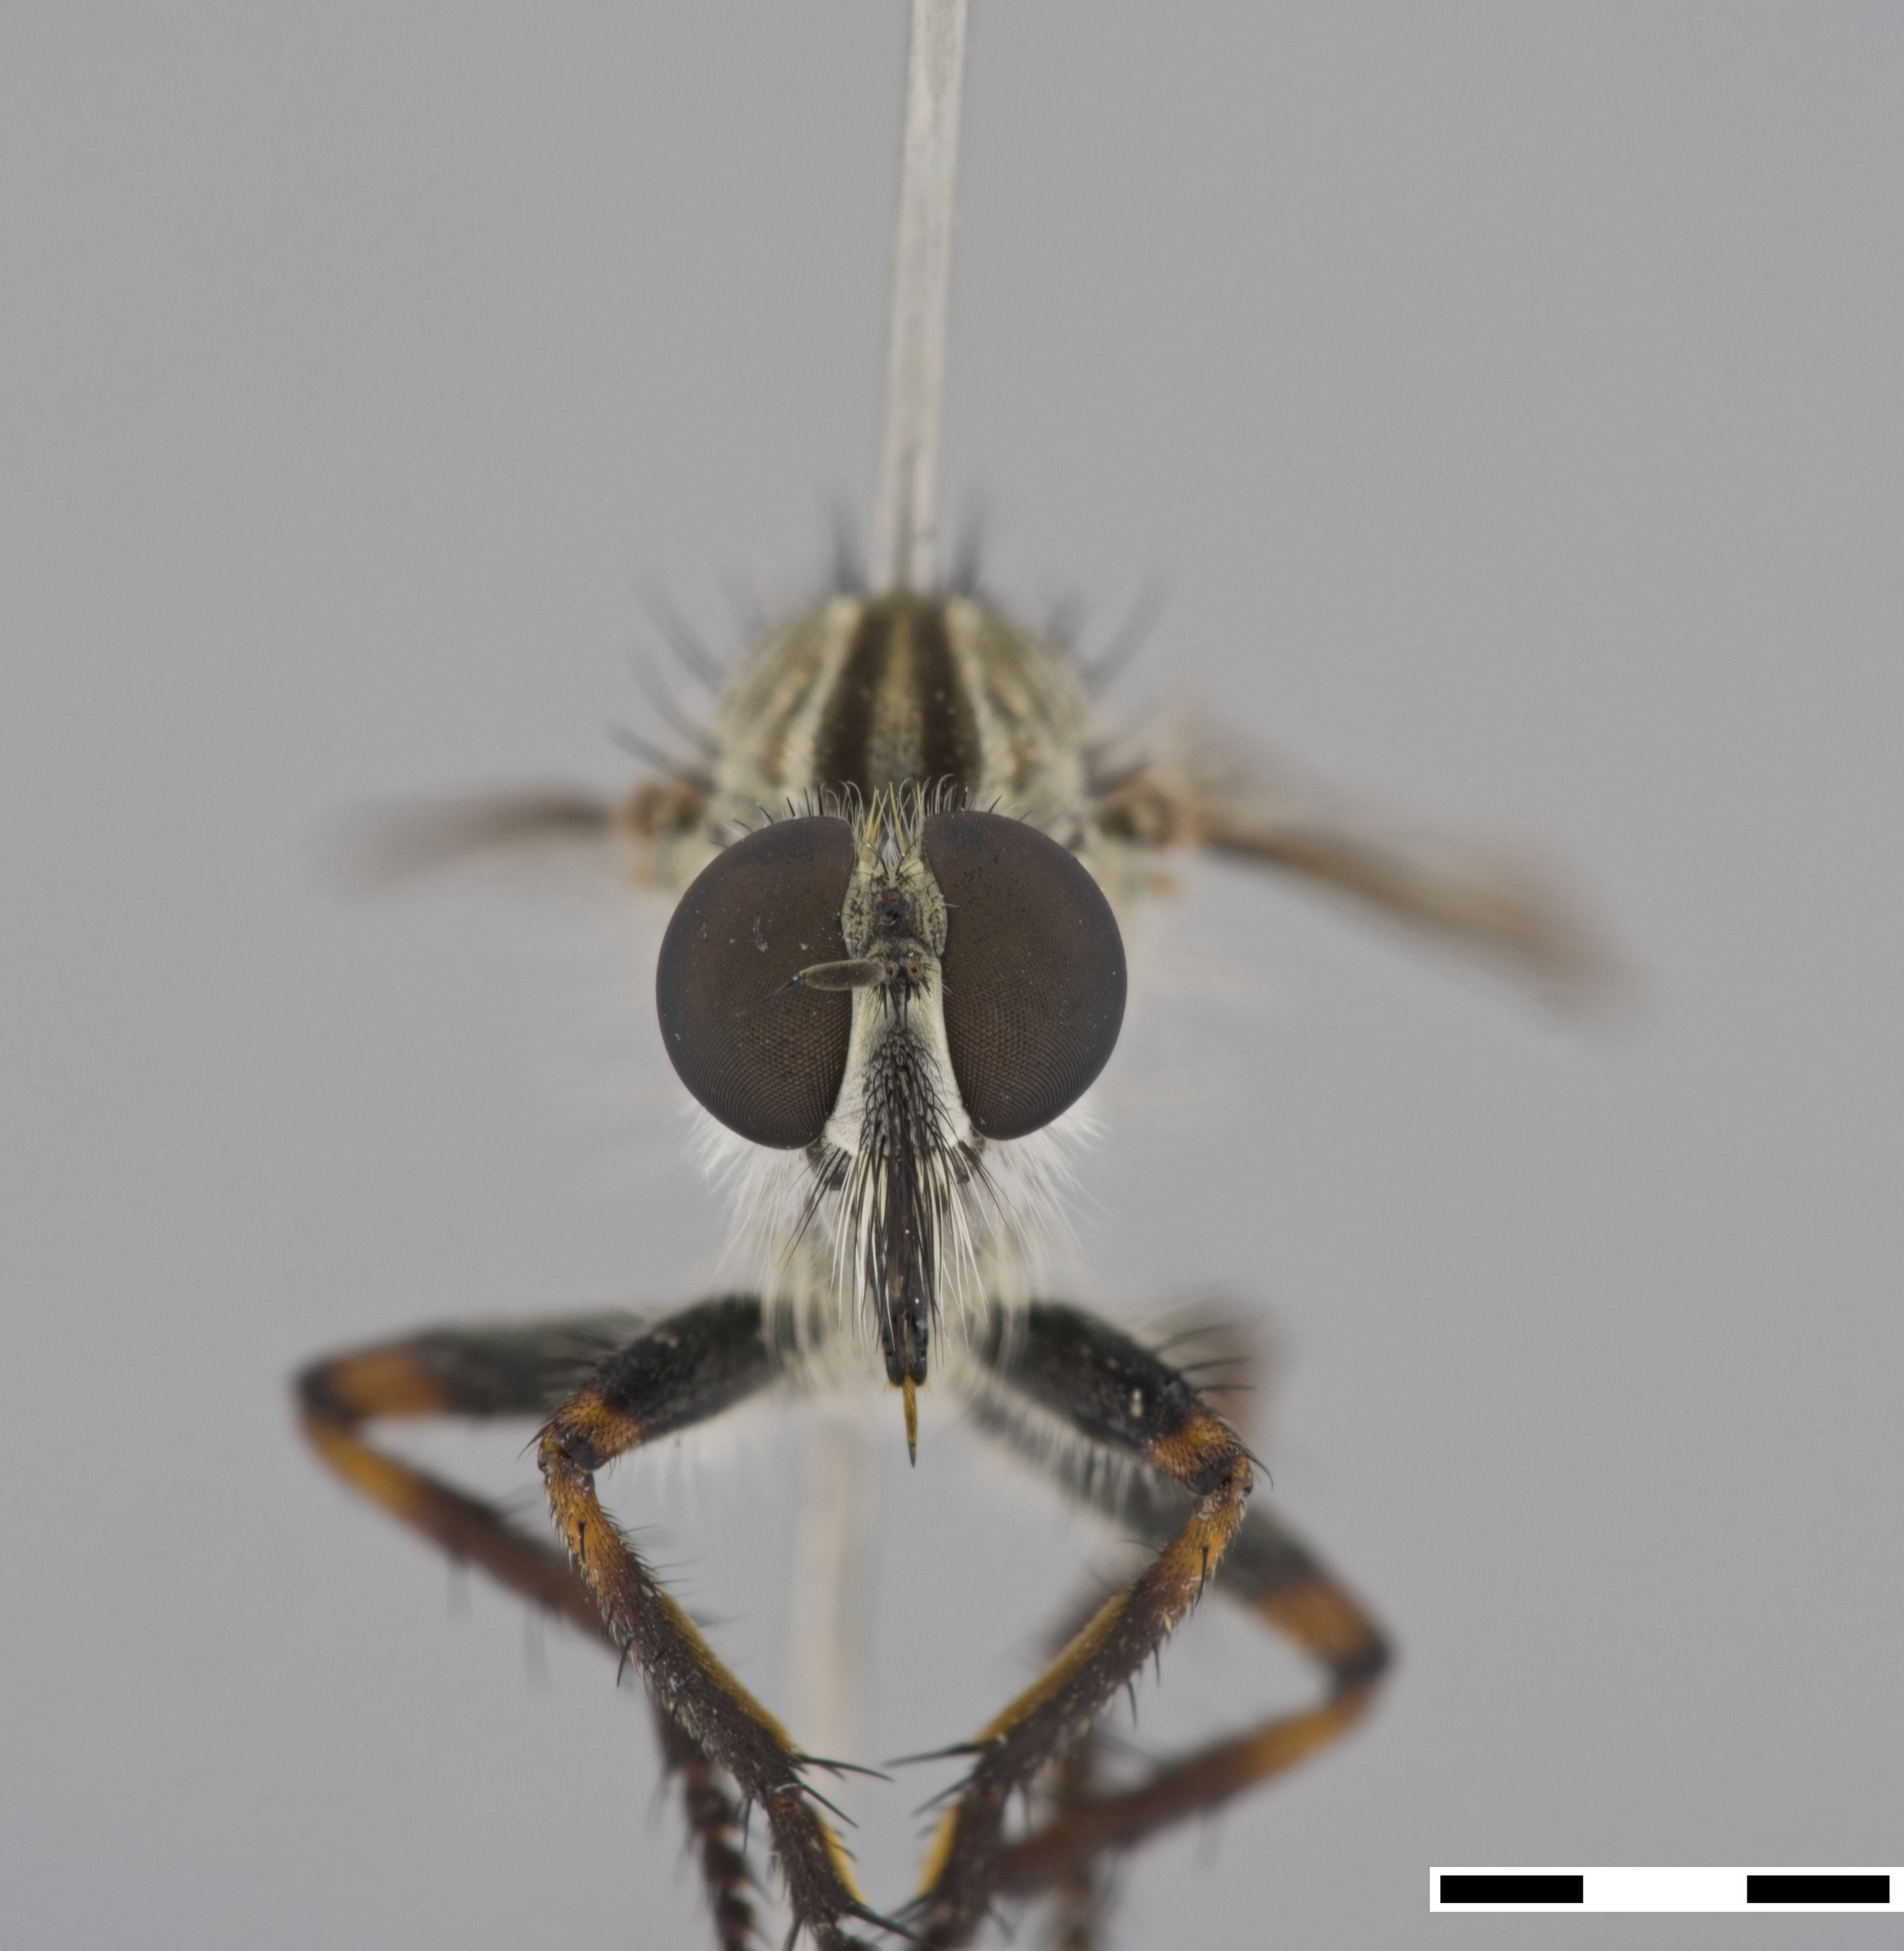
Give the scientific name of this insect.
Machimus occidentalis
